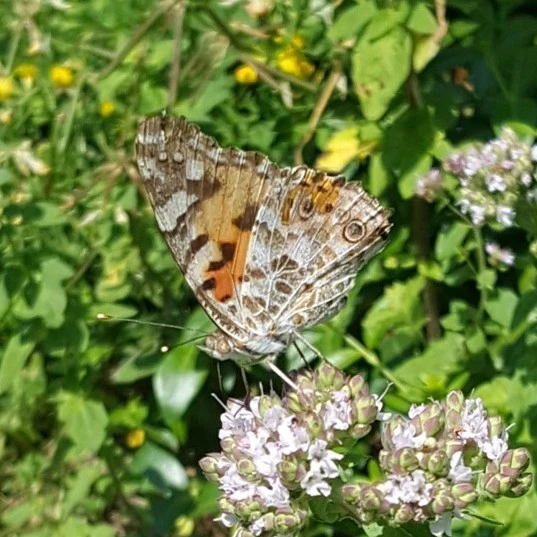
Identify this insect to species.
Vanessa cardui
